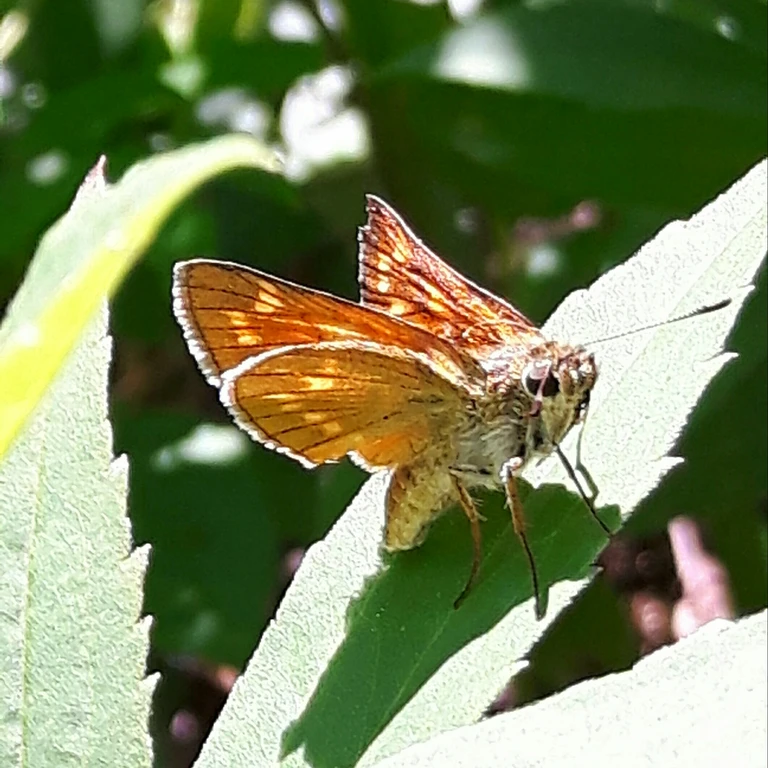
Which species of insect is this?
Ochlodes sylvanus (also Ochlodes venata)
